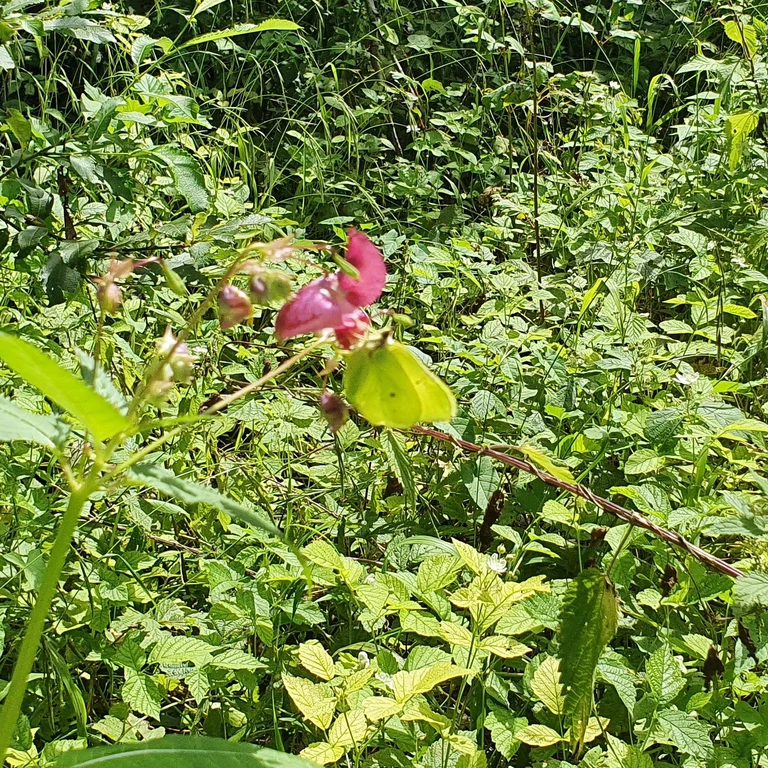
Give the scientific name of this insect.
Gonepteryx rhamni
